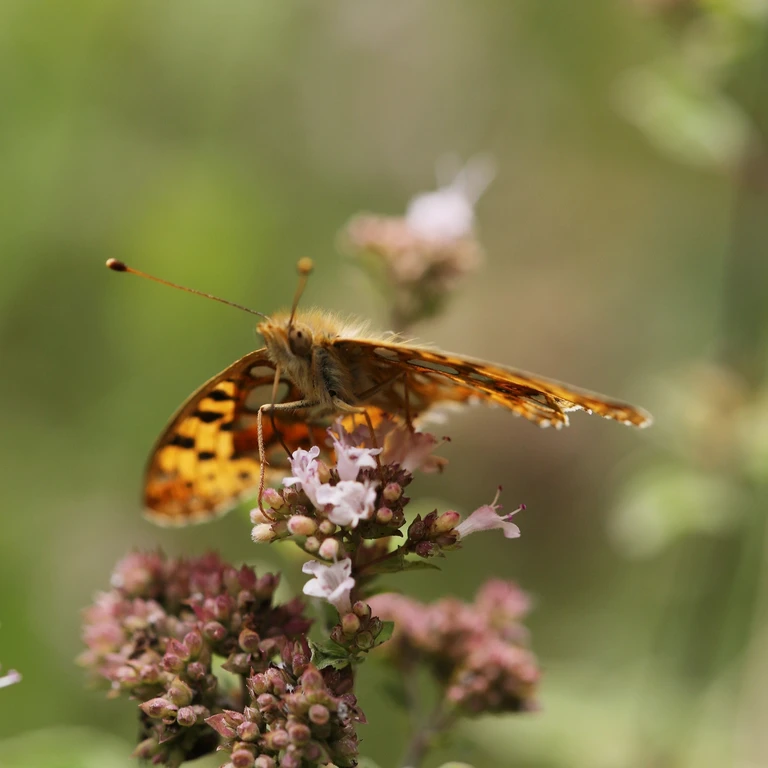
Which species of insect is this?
Issoria lathonia
